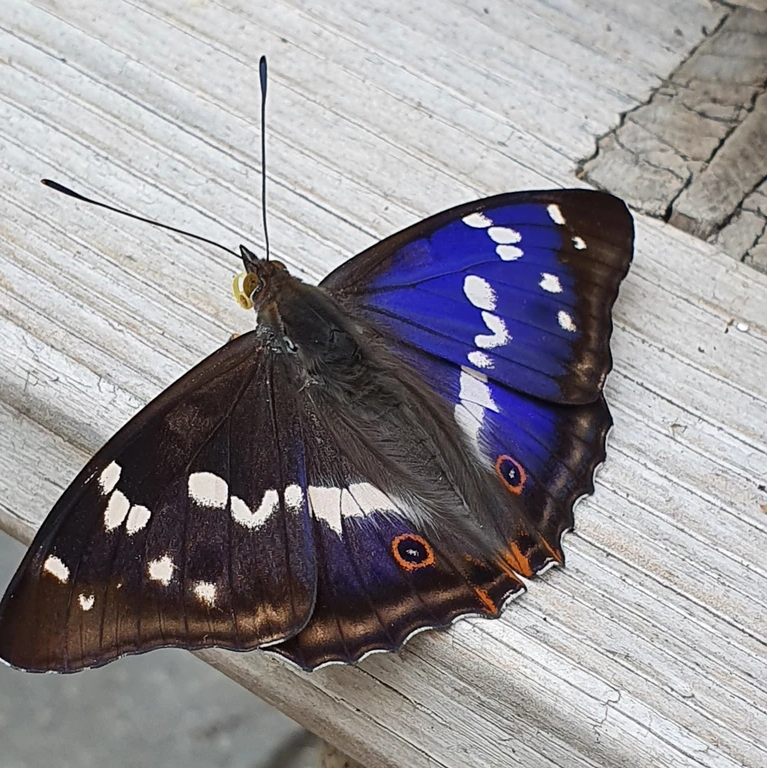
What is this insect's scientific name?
Apatura iris
